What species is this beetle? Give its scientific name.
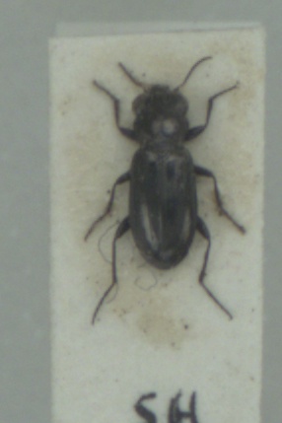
Notiophilus aquaticus
